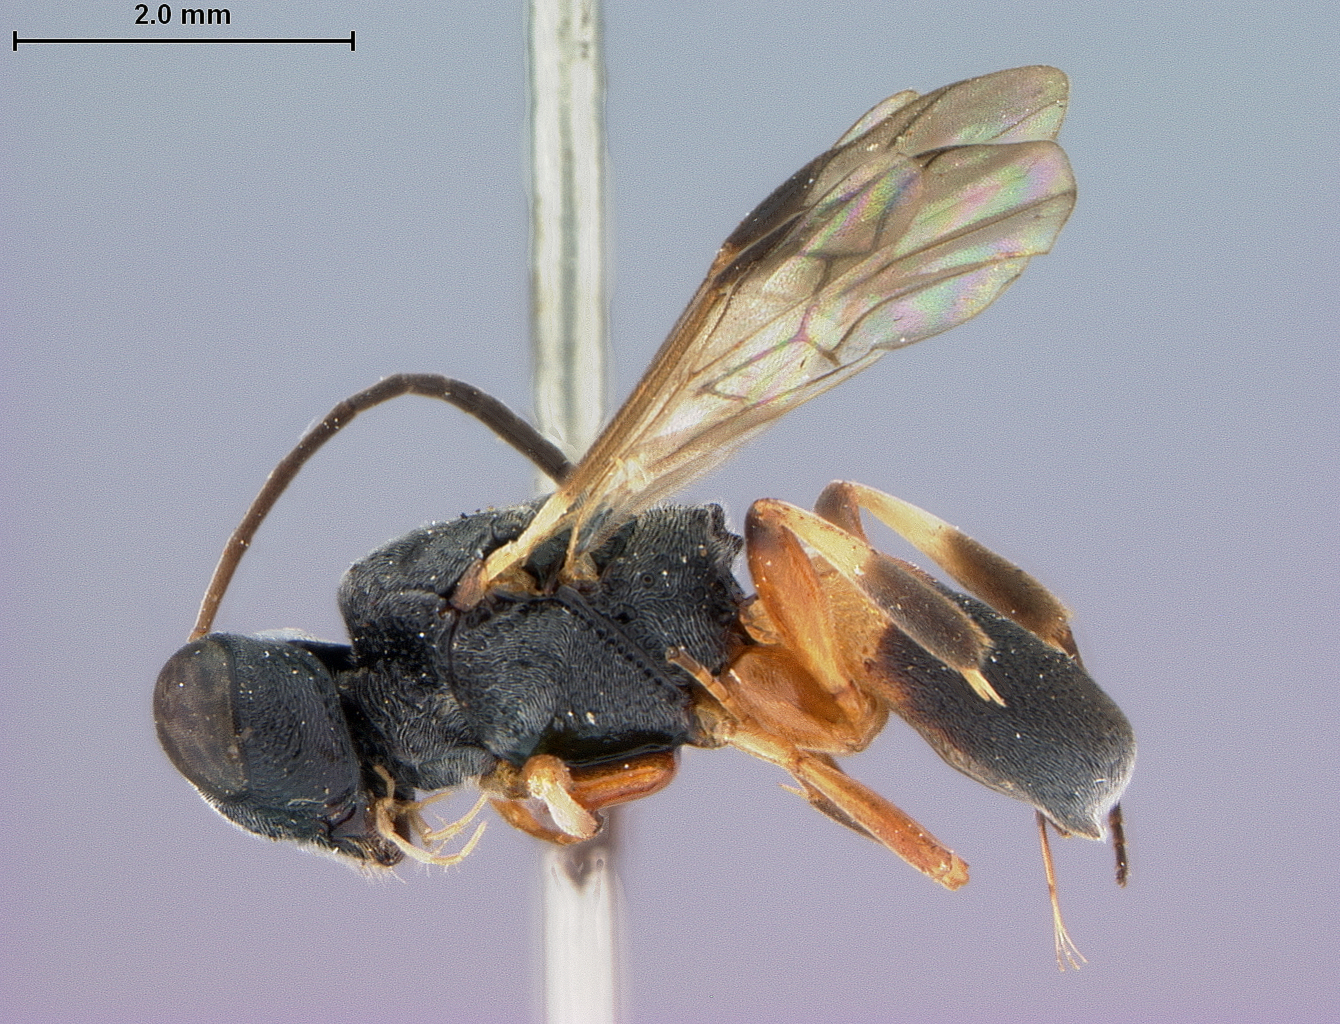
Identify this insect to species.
Megachelonus bidentatus
